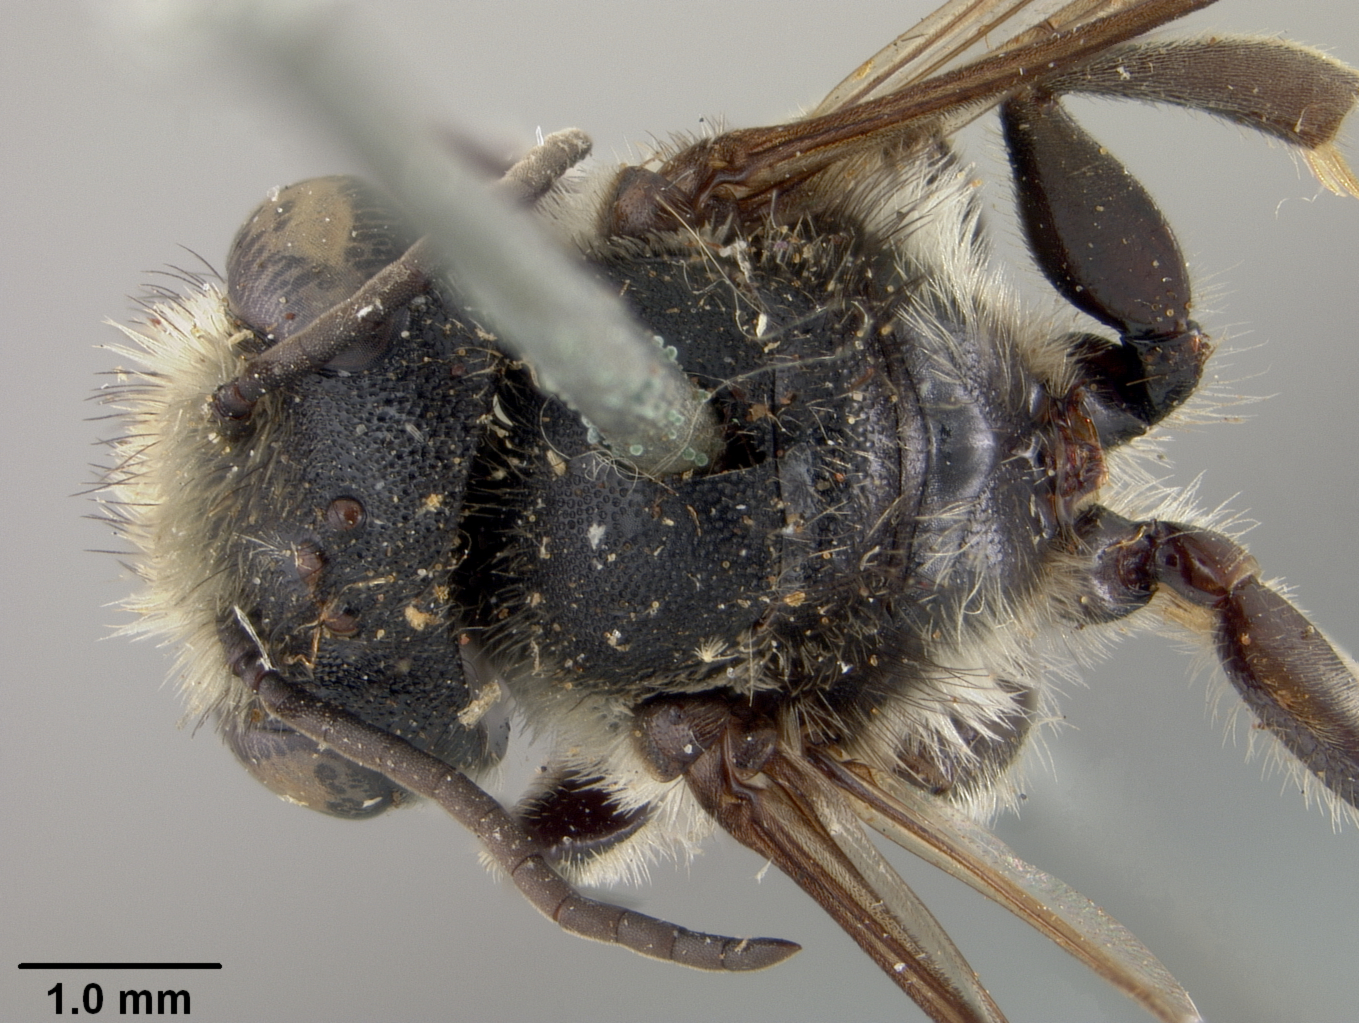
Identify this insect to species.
Megachile nigromixta
